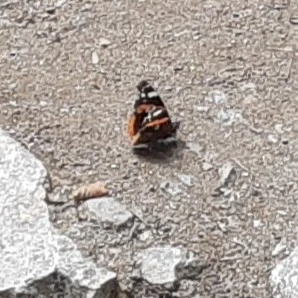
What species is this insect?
Vanessa atalanta
